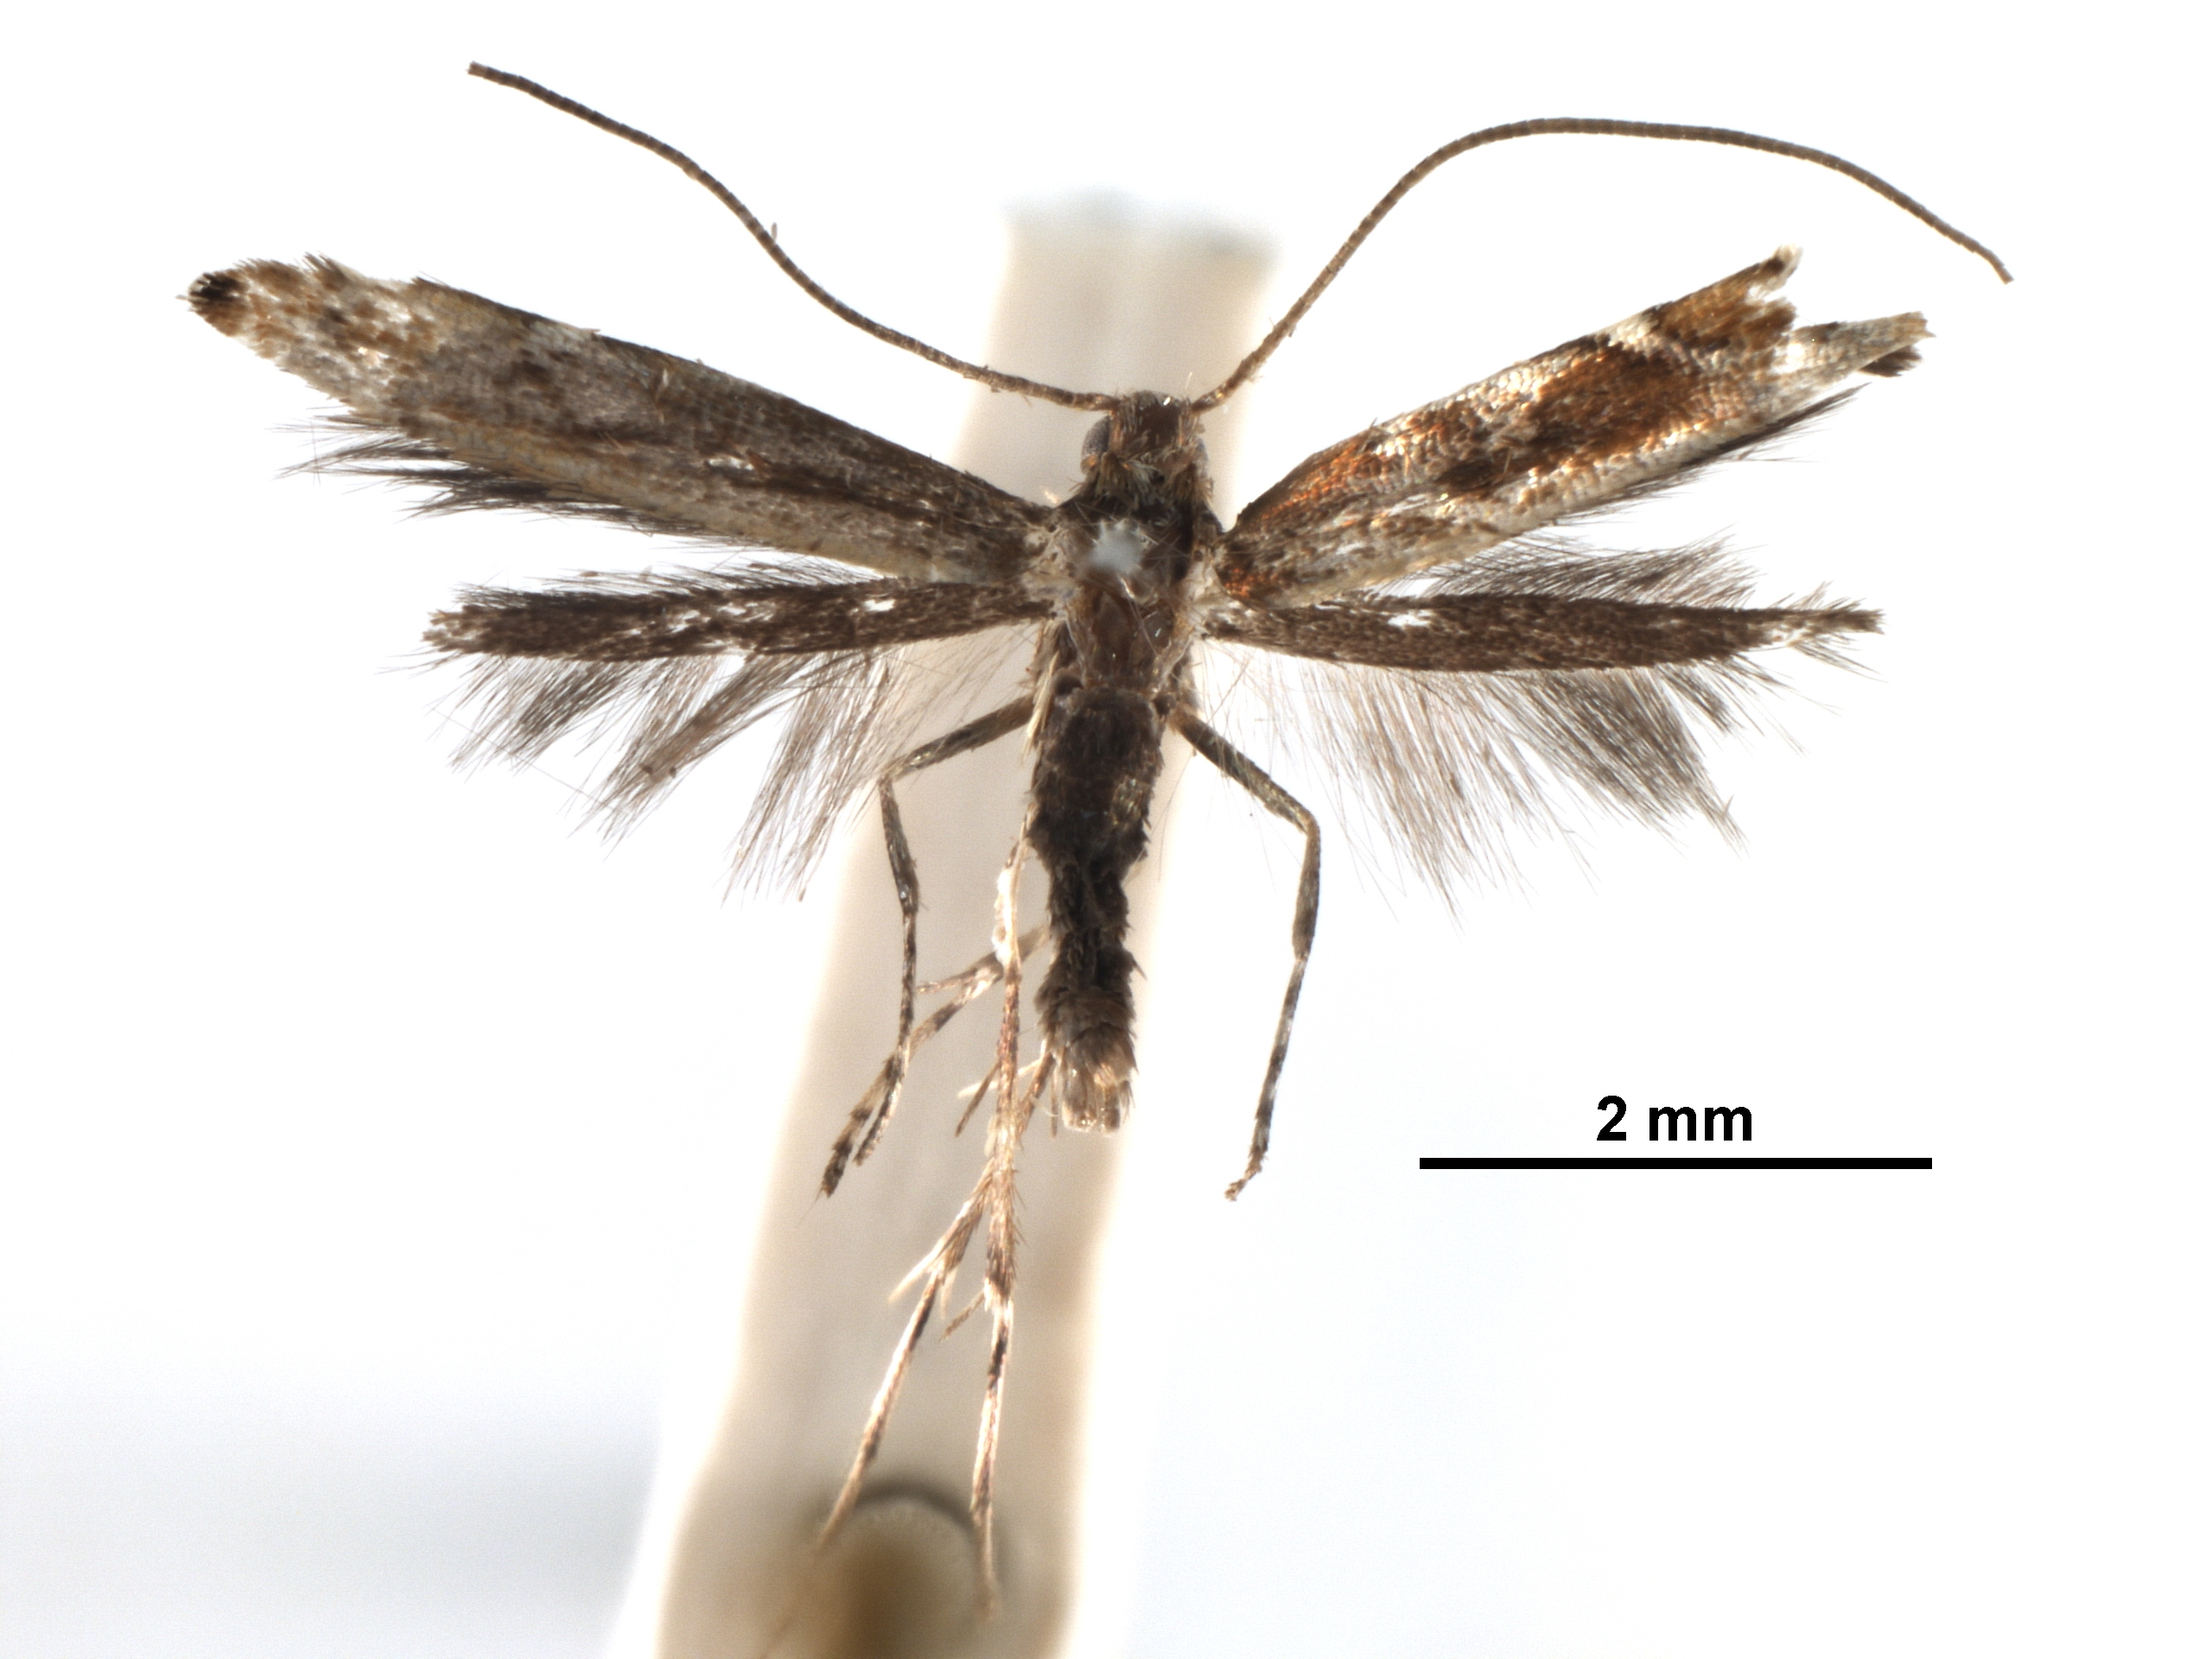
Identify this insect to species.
Neurostrota pithecolobiella
